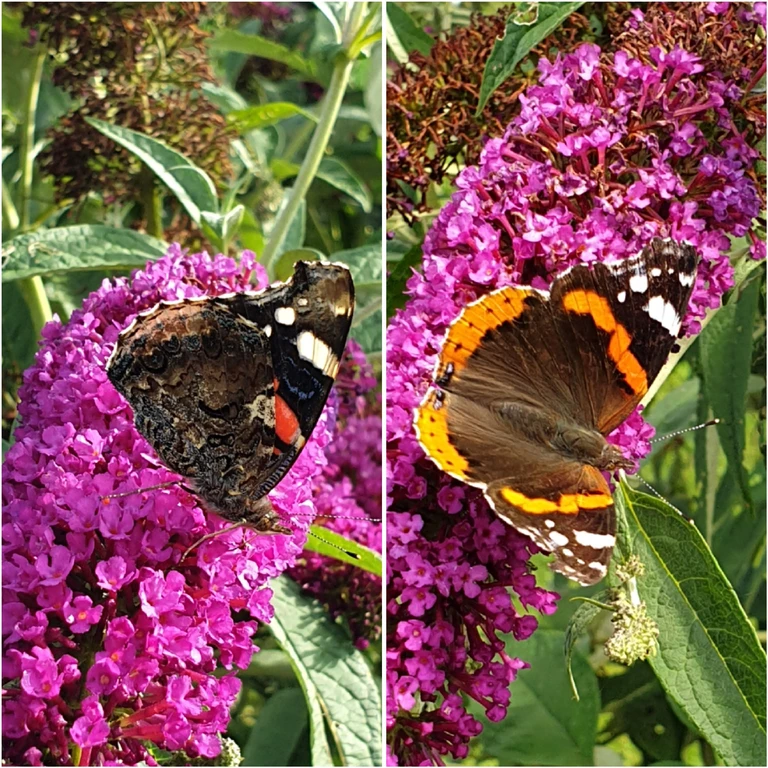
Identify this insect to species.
Vanessa atalanta
